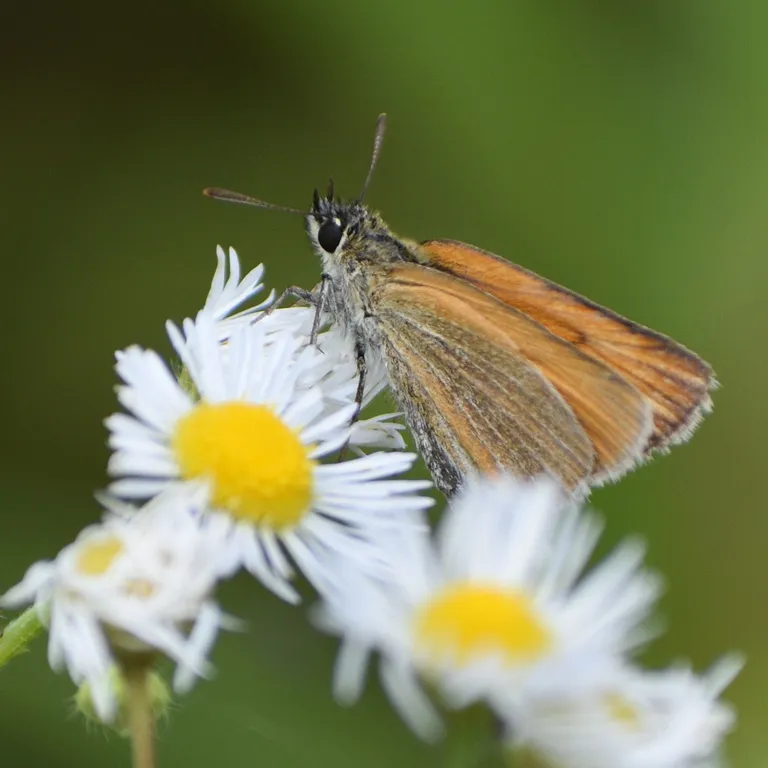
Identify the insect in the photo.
Thymelicus sylvestris
